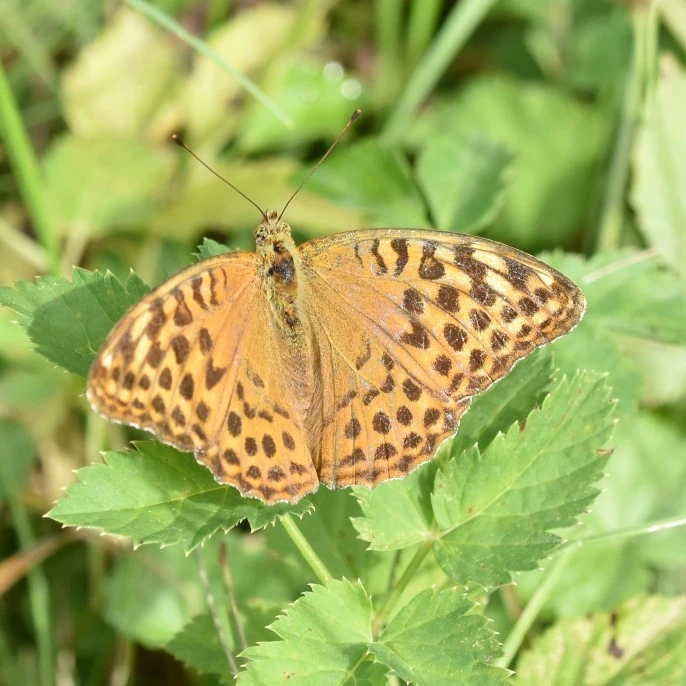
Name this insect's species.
Argynnis paphia
